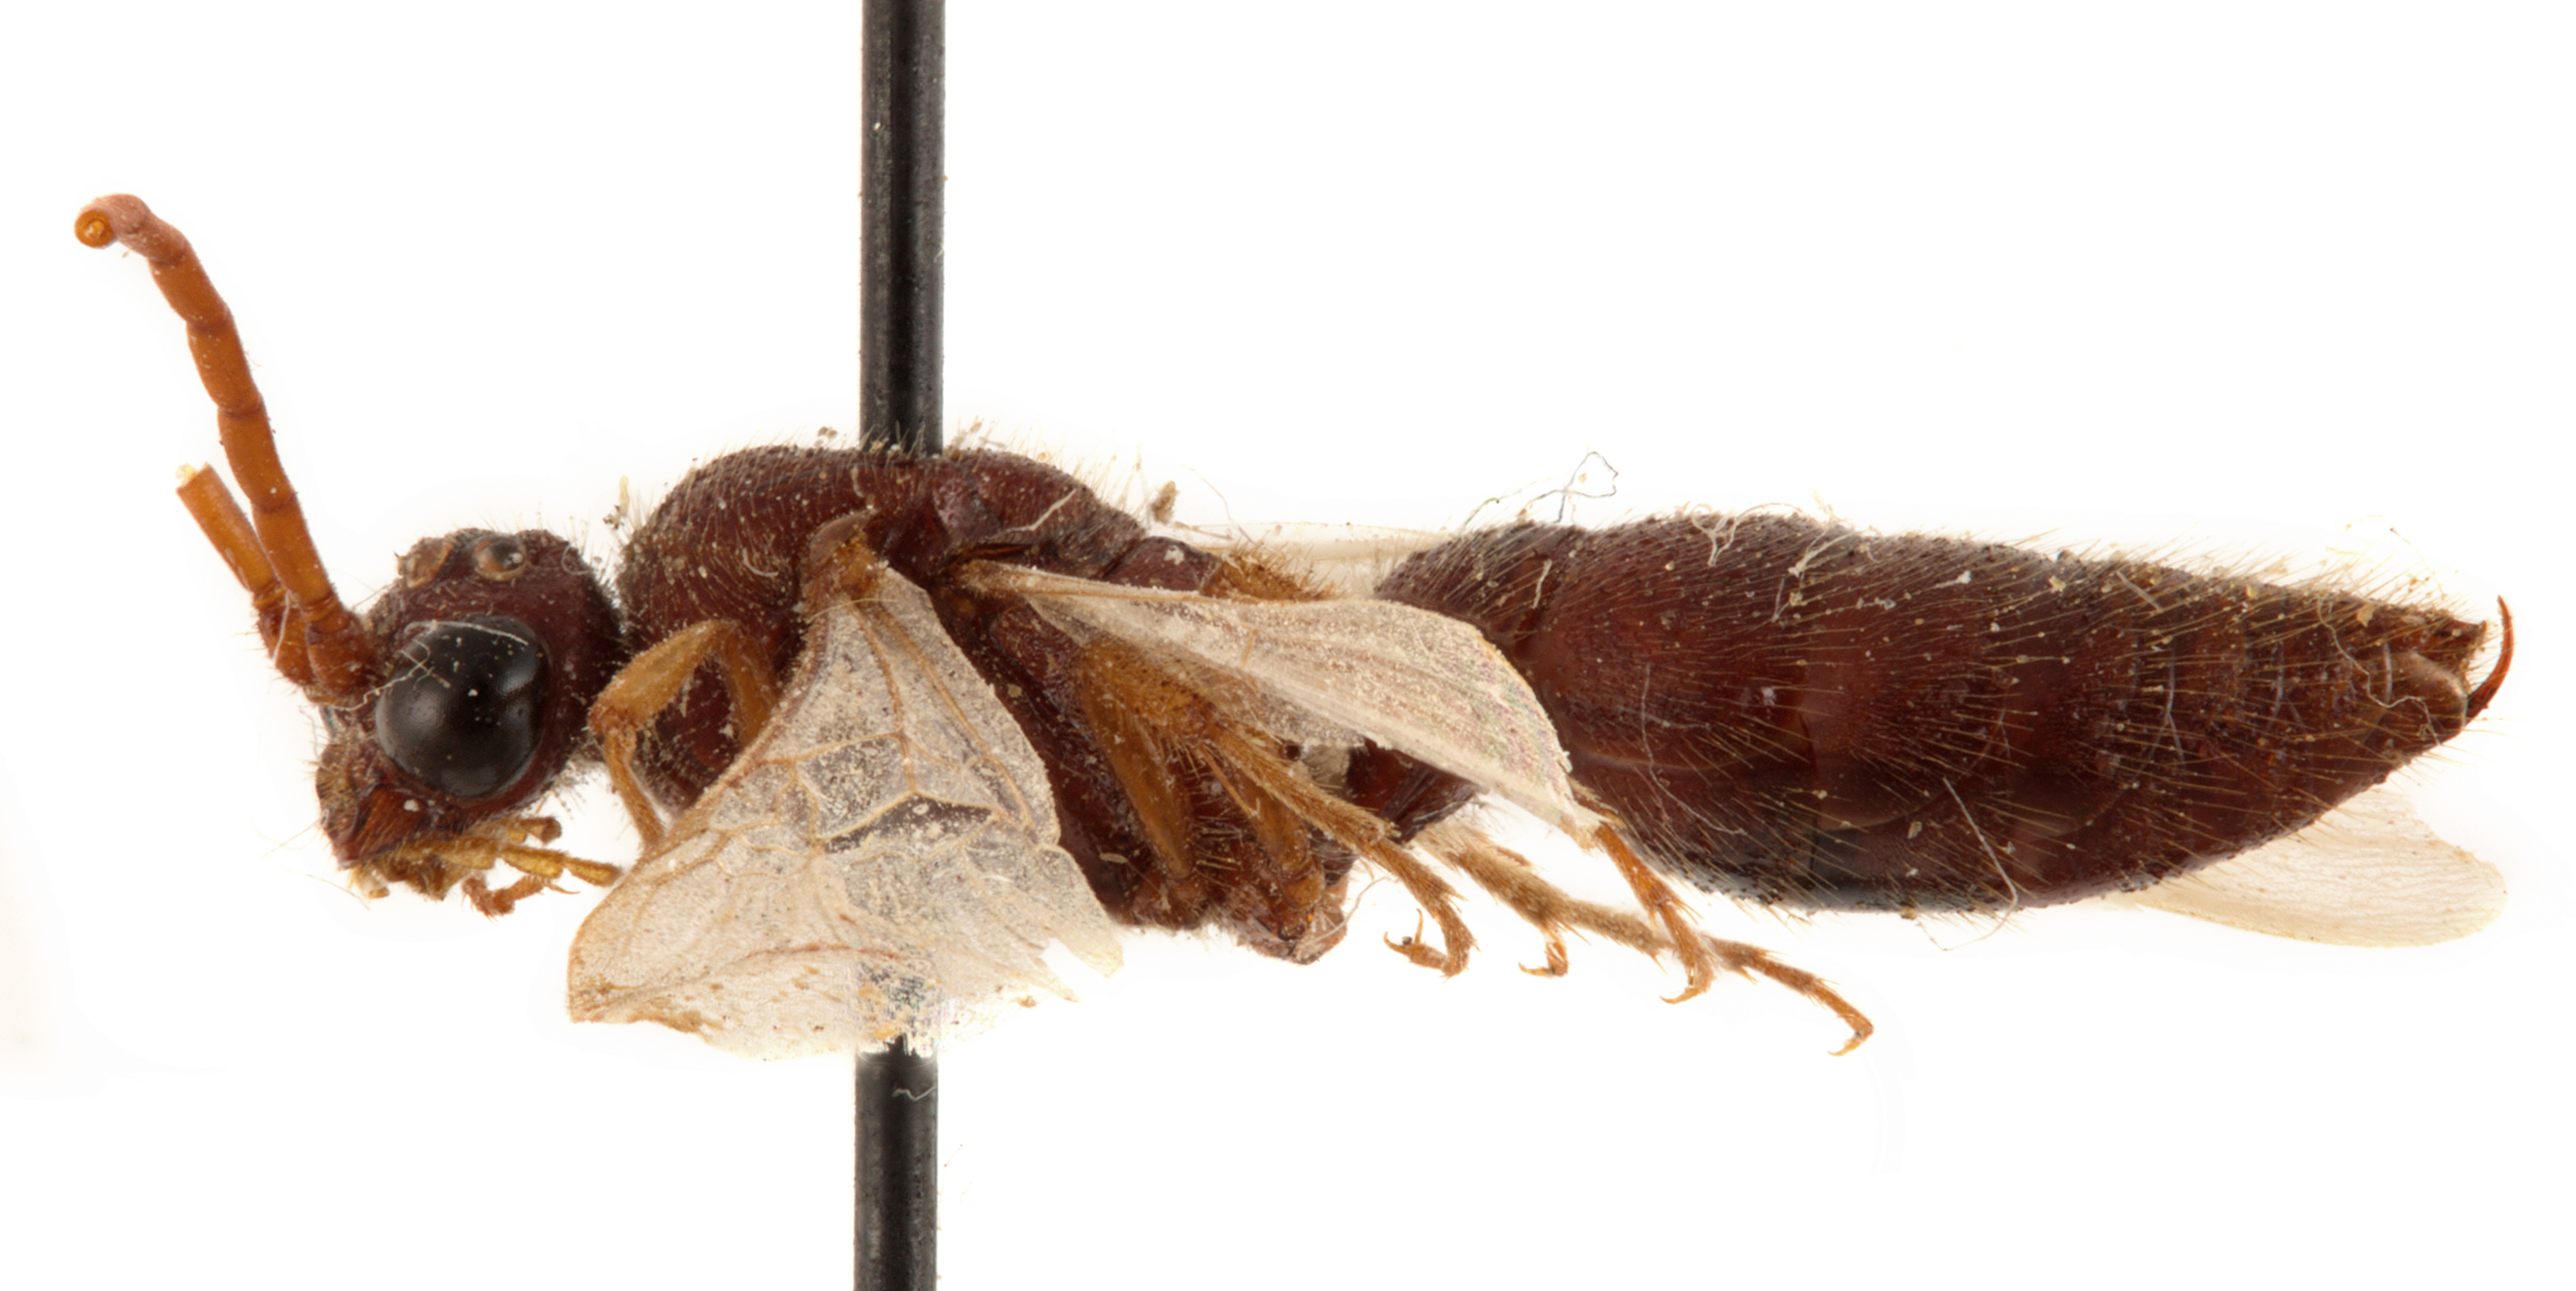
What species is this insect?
Colocistis castanea
